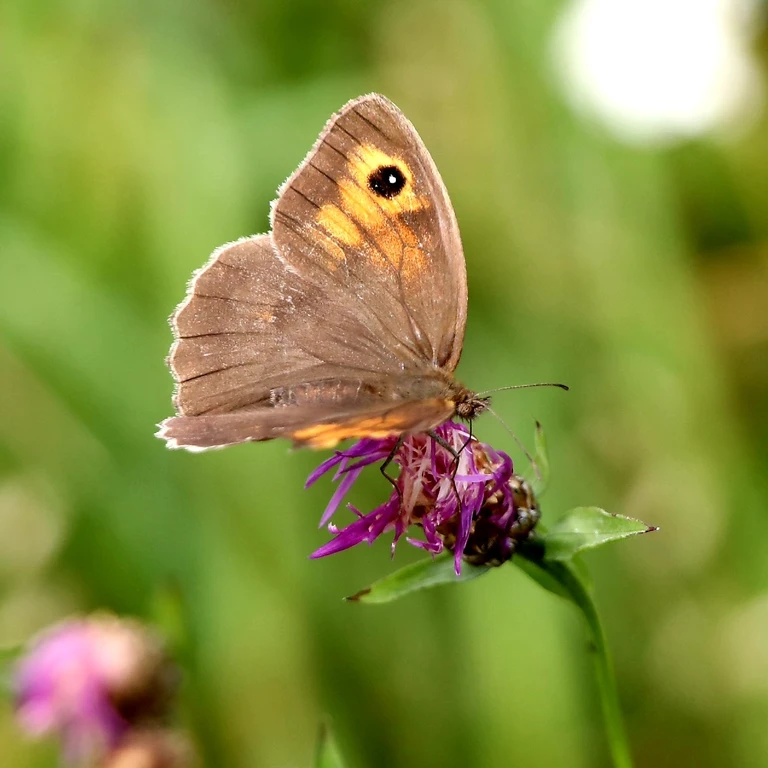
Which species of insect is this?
Maniola jurtina
